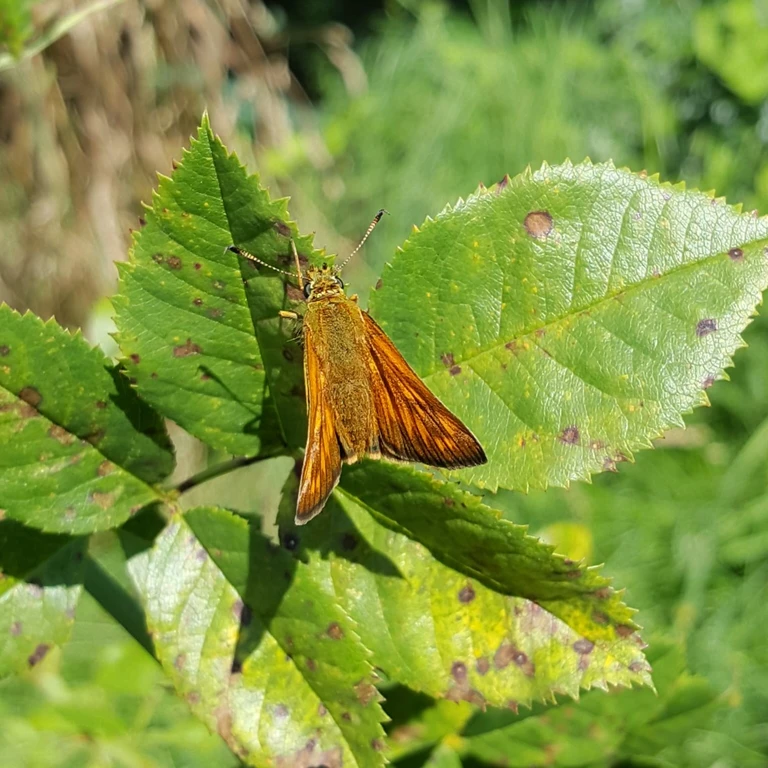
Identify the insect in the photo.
Ochlodes sylvanus (also Ochlodes venata)
